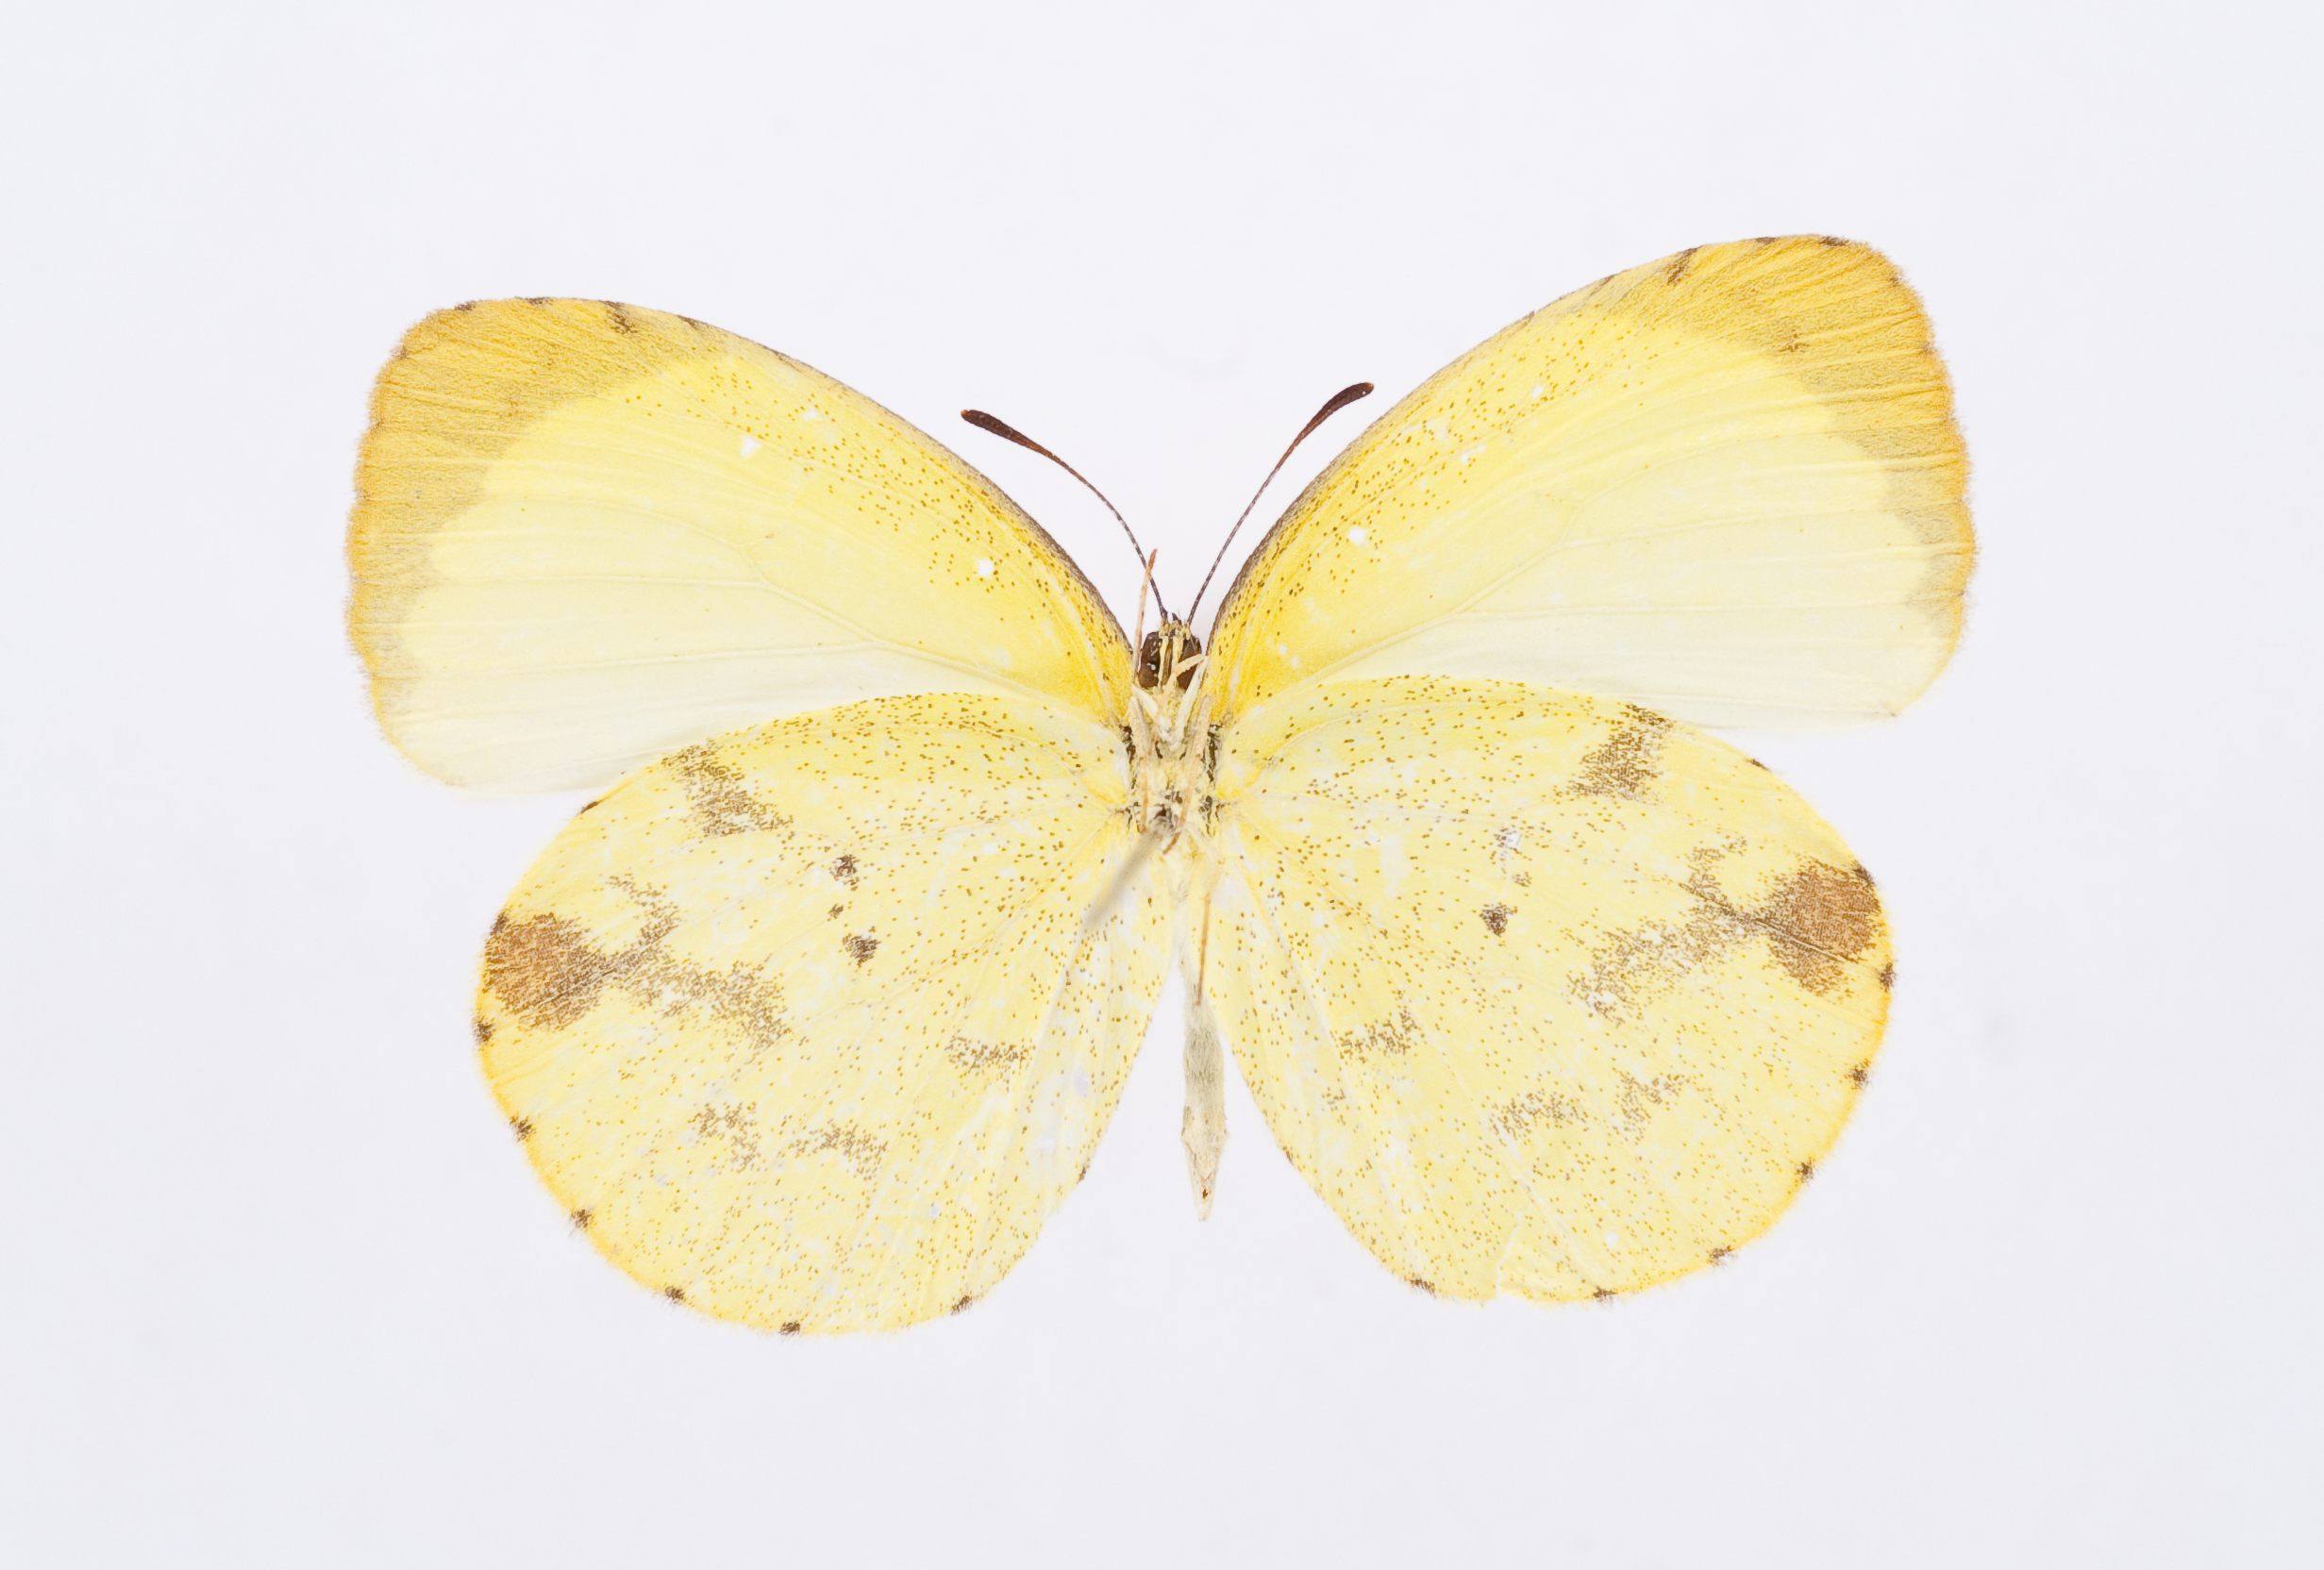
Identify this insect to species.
Pyrisitia venusta
